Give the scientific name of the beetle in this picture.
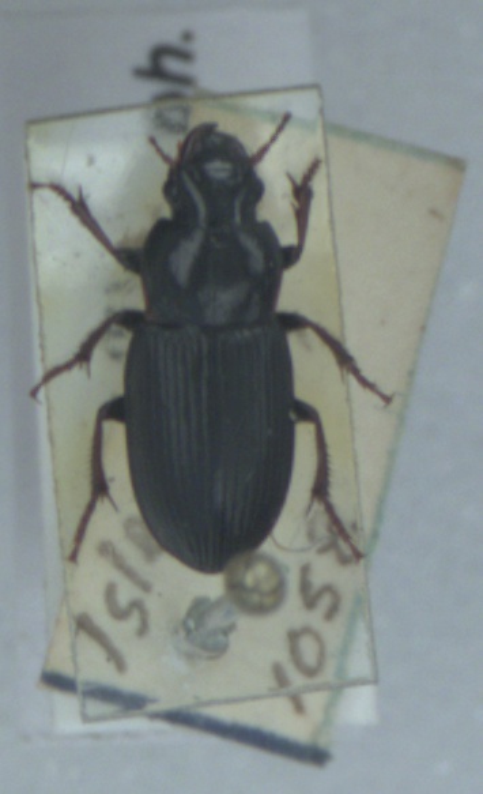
Harpalus attenuatus
